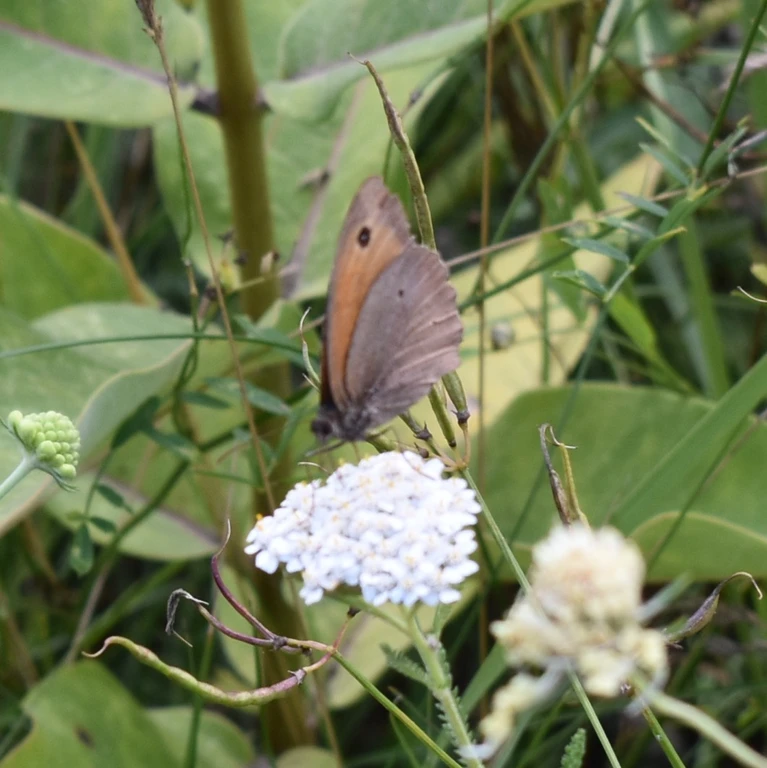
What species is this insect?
Maniola jurtina
